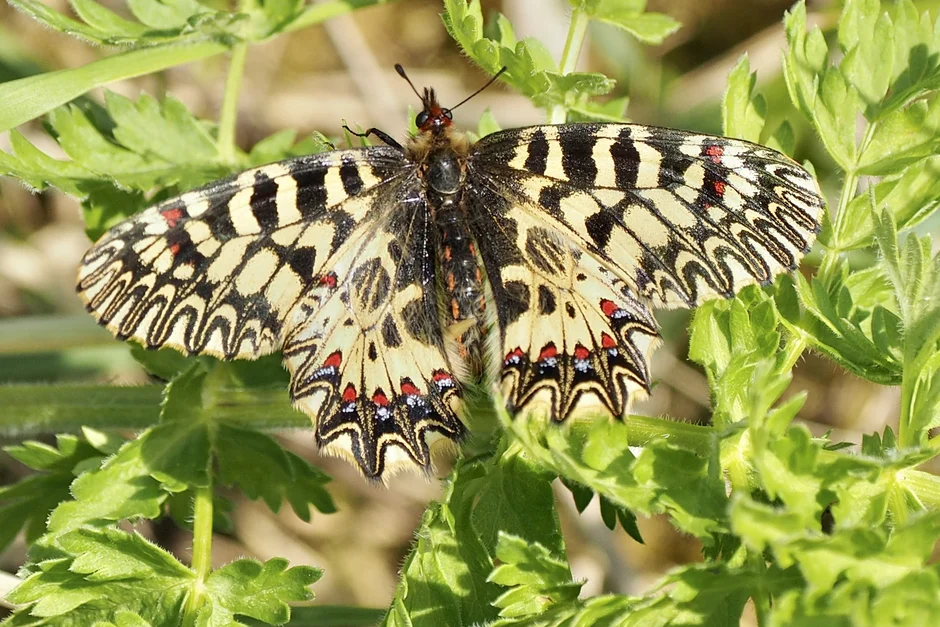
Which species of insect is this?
Zerynthia polyxena
